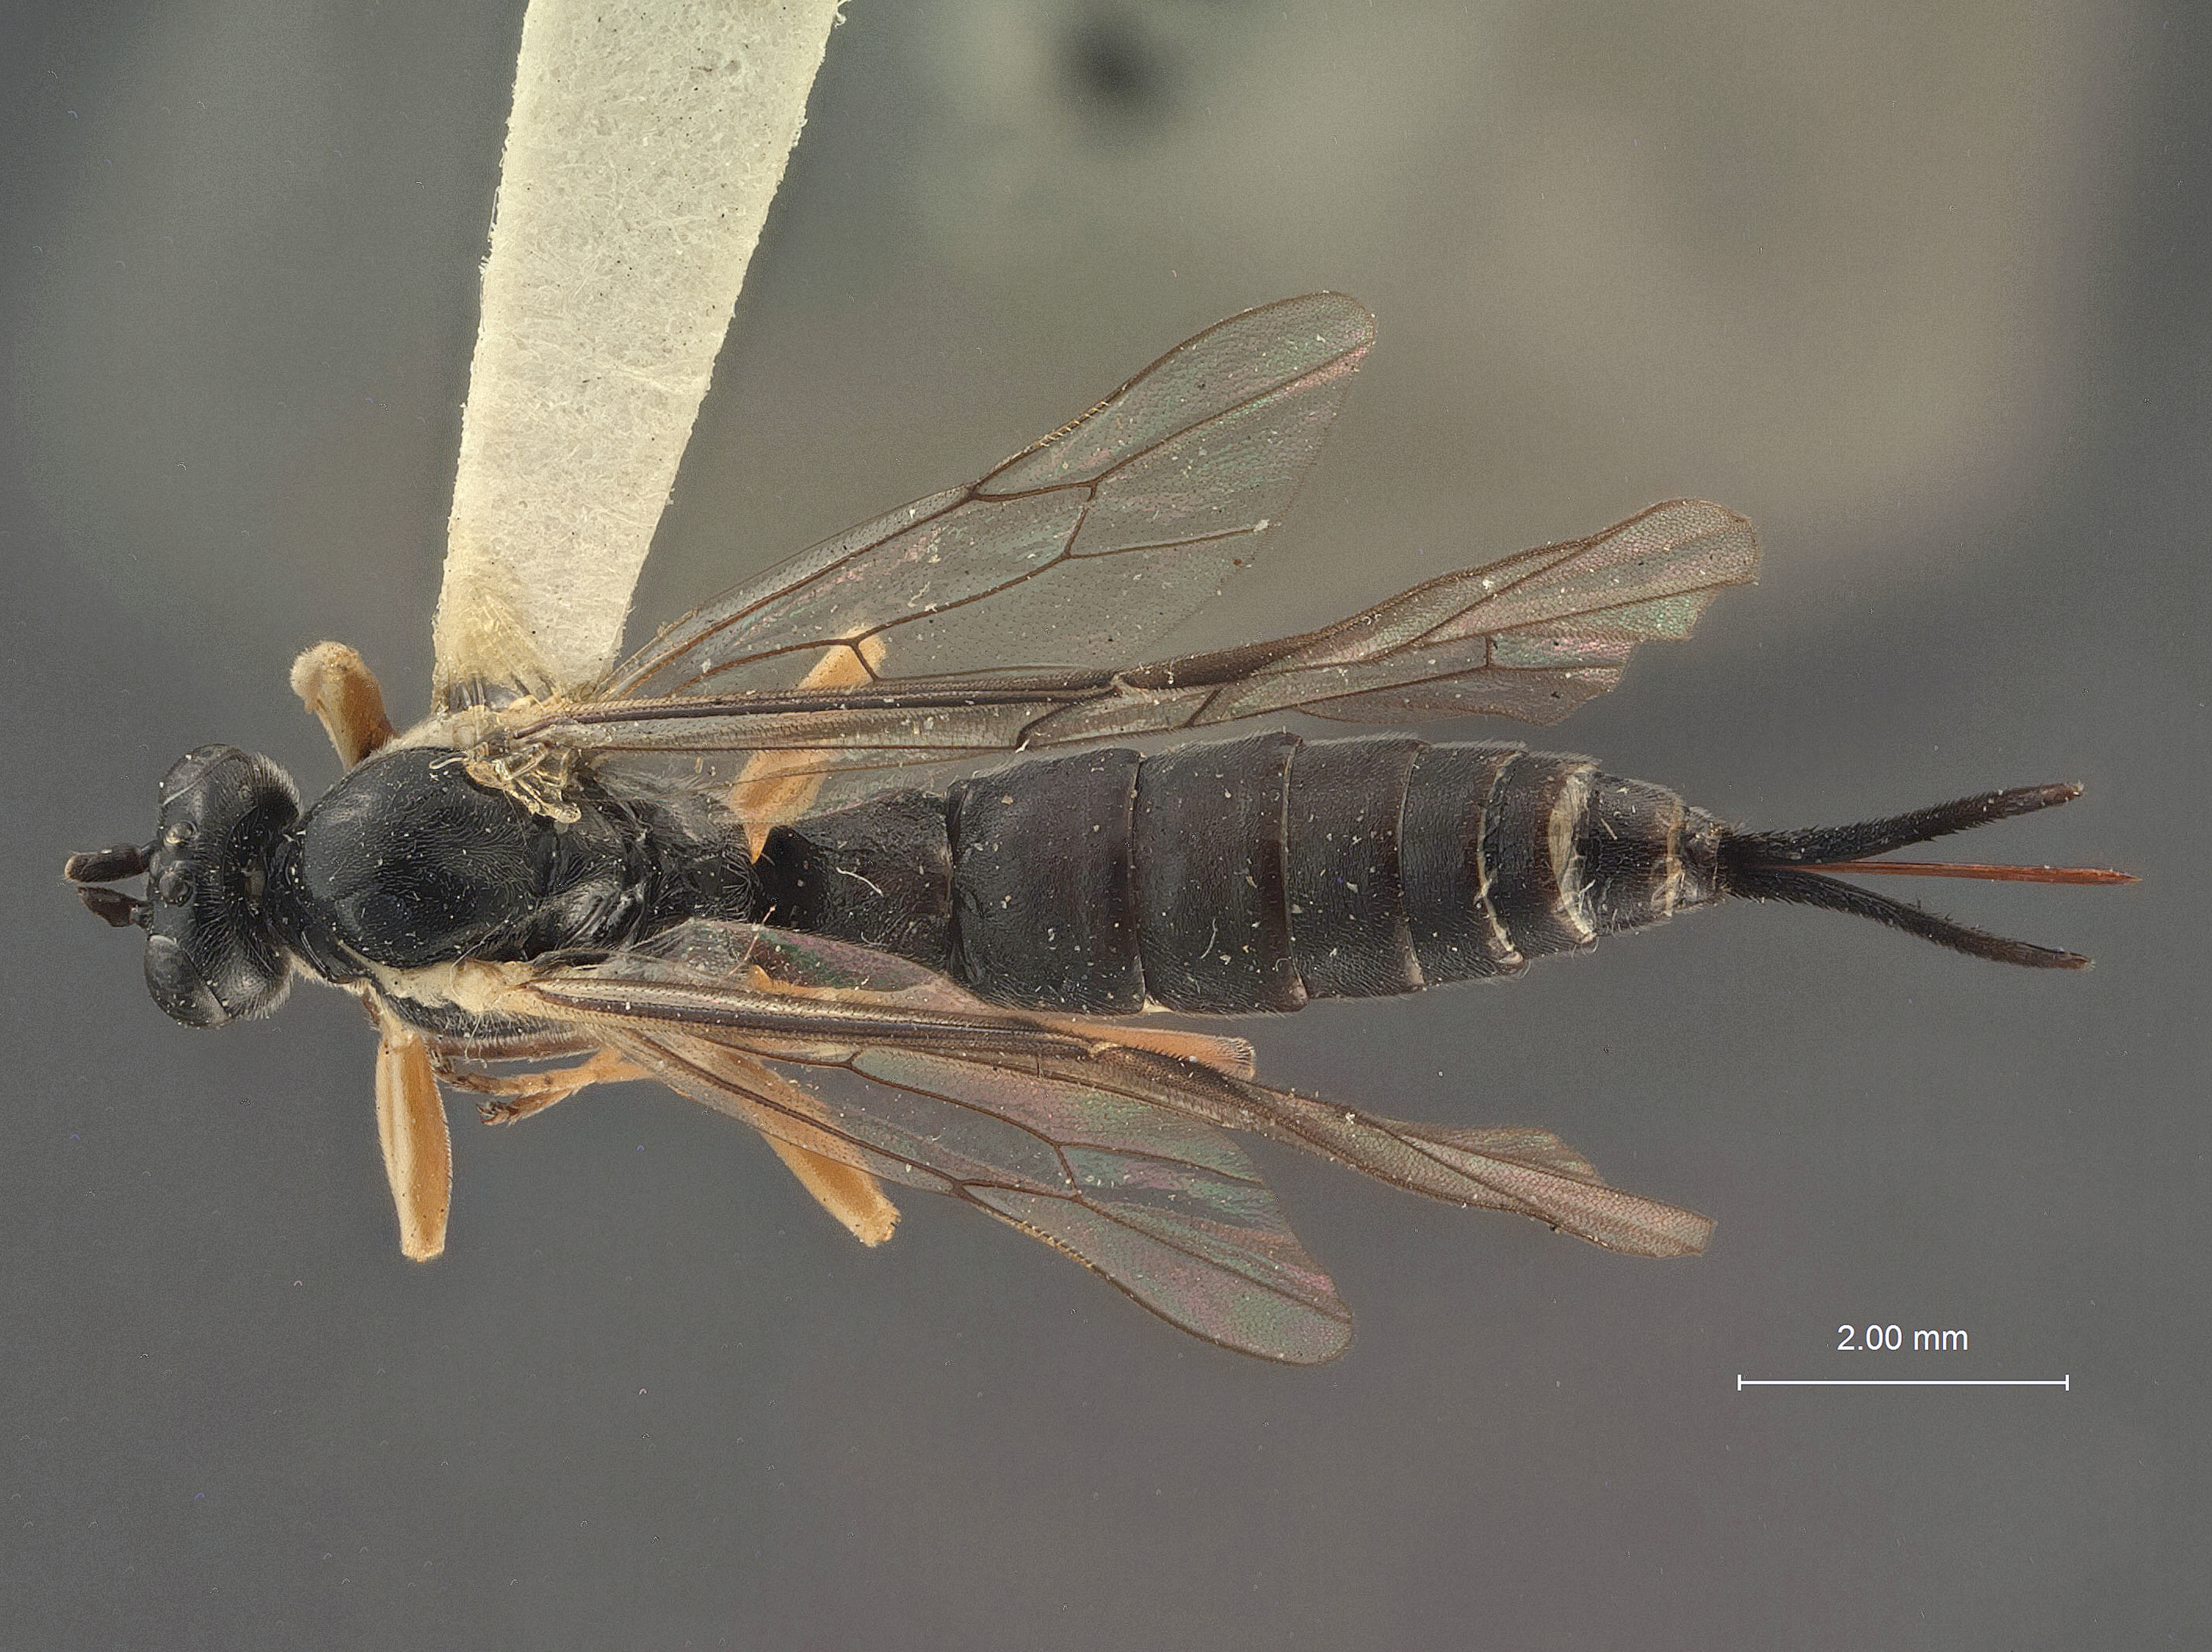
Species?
Delomerista diprionis
